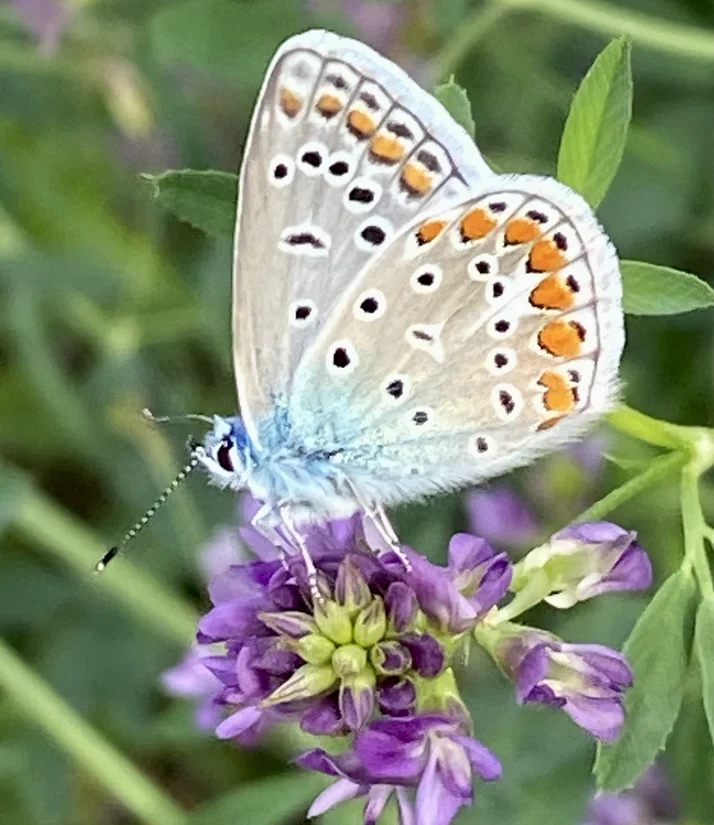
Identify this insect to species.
Polyommatus icarus
